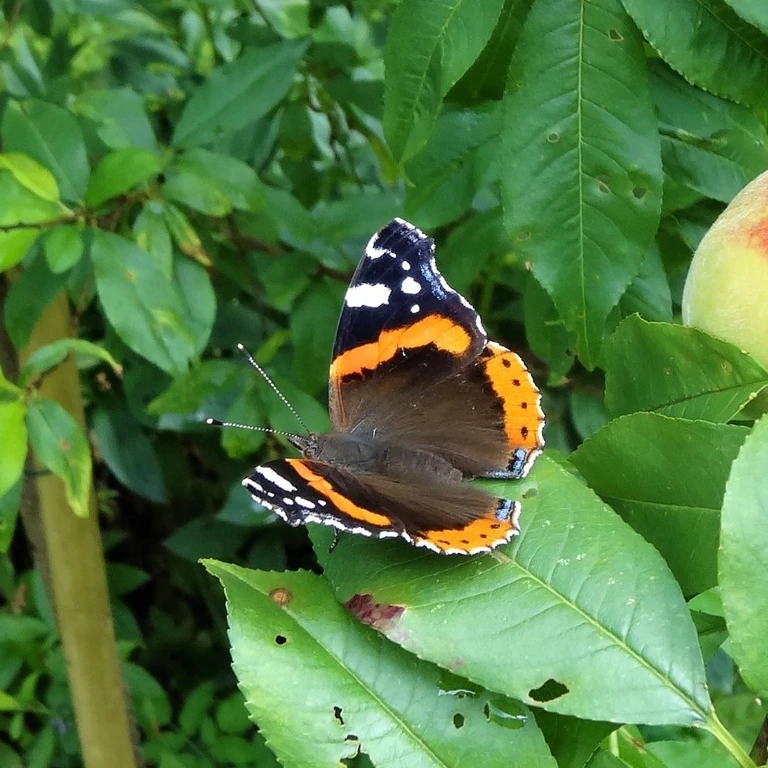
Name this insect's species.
Vanessa atalanta
